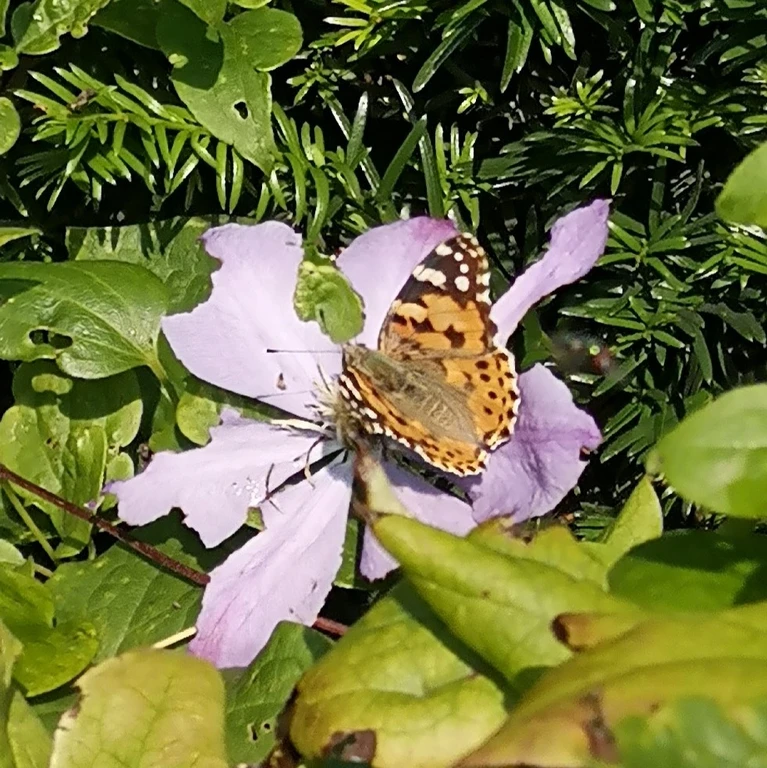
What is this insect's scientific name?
Vanessa cardui
